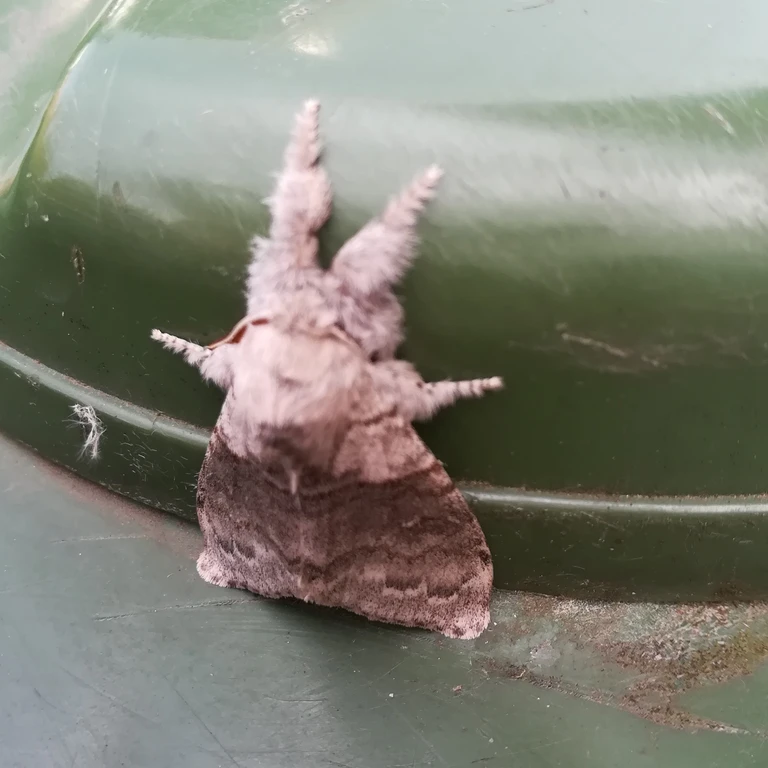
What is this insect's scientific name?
Calliteara pudibunda
